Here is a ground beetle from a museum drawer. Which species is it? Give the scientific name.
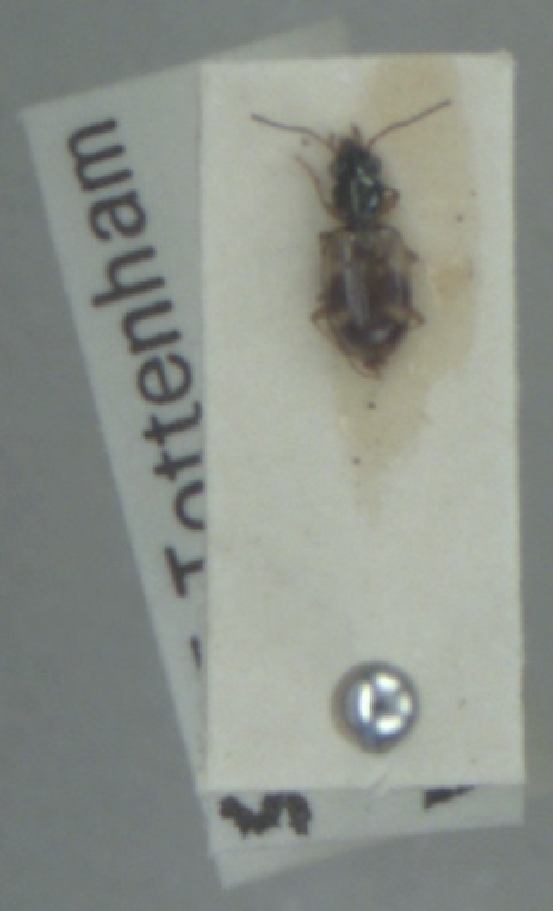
Bembidion articulatum
